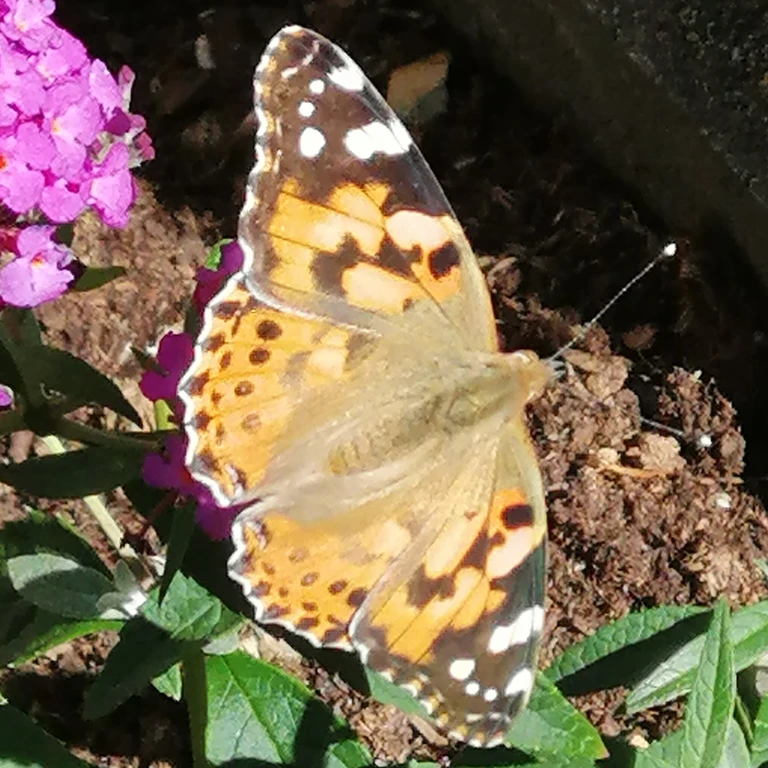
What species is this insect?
Vanessa cardui
